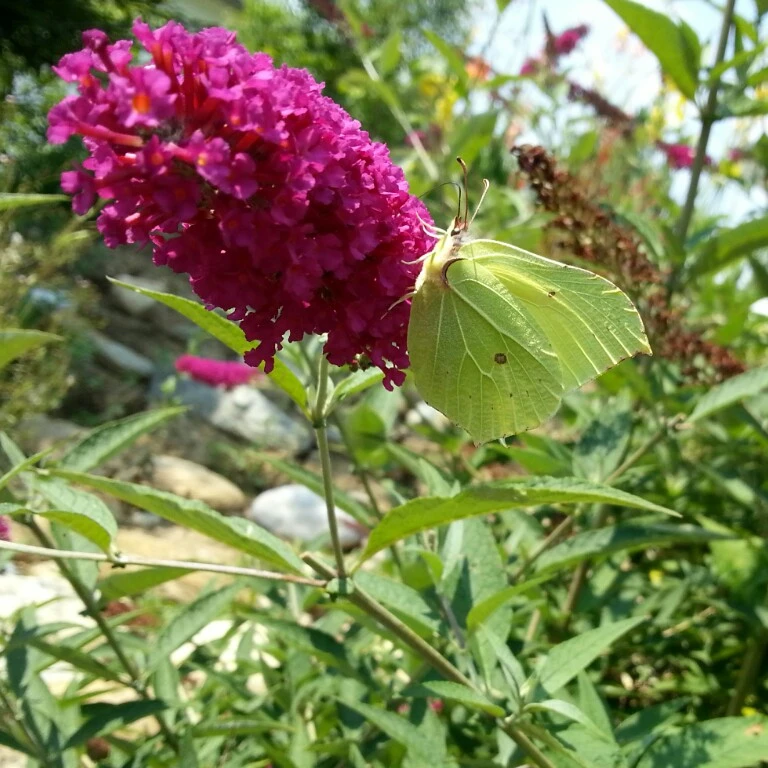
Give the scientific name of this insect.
Gonepteryx rhamni
